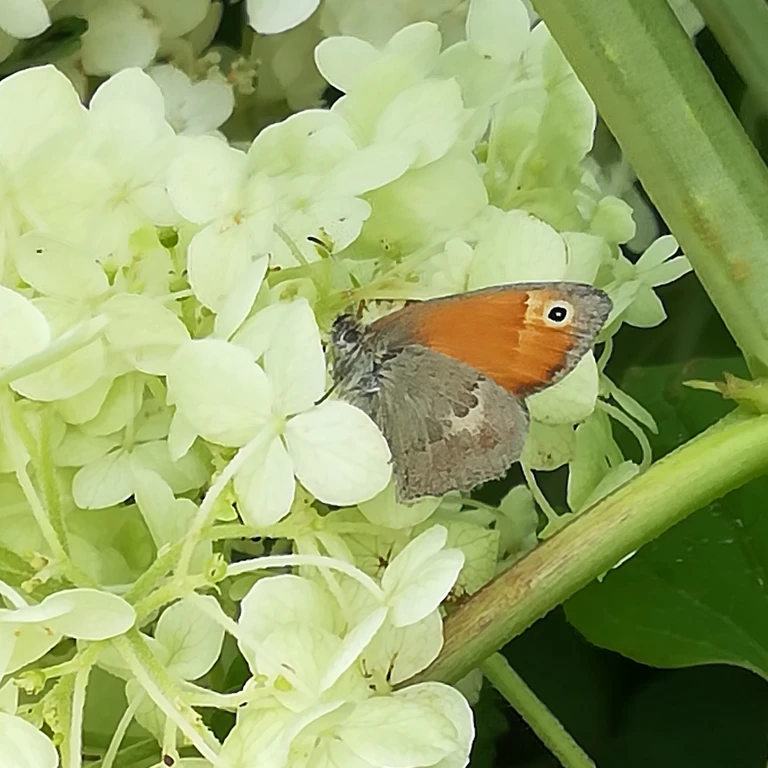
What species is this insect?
Coenonympha pamphilus
